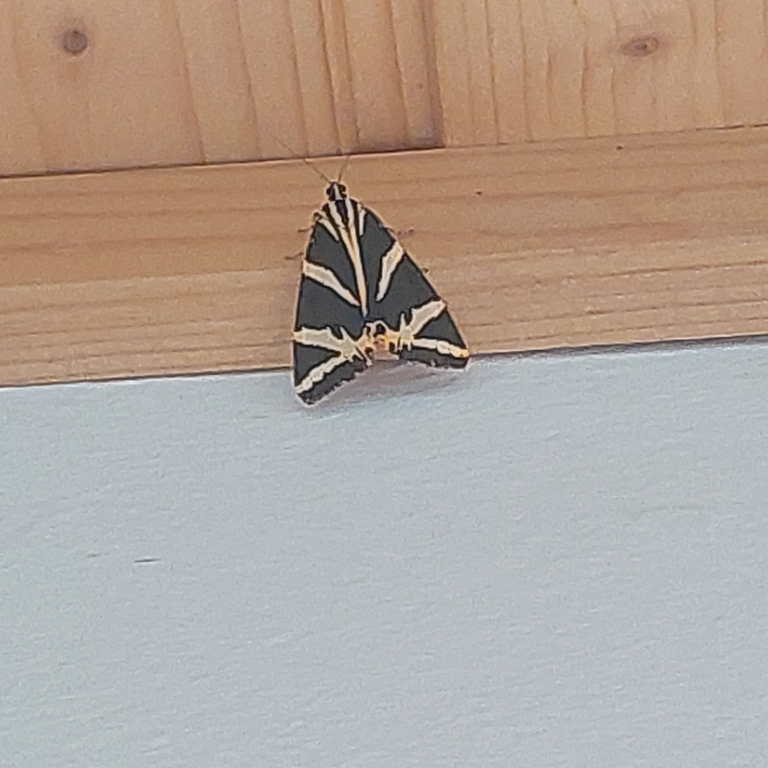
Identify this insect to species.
Euplagia quadripunctaria
